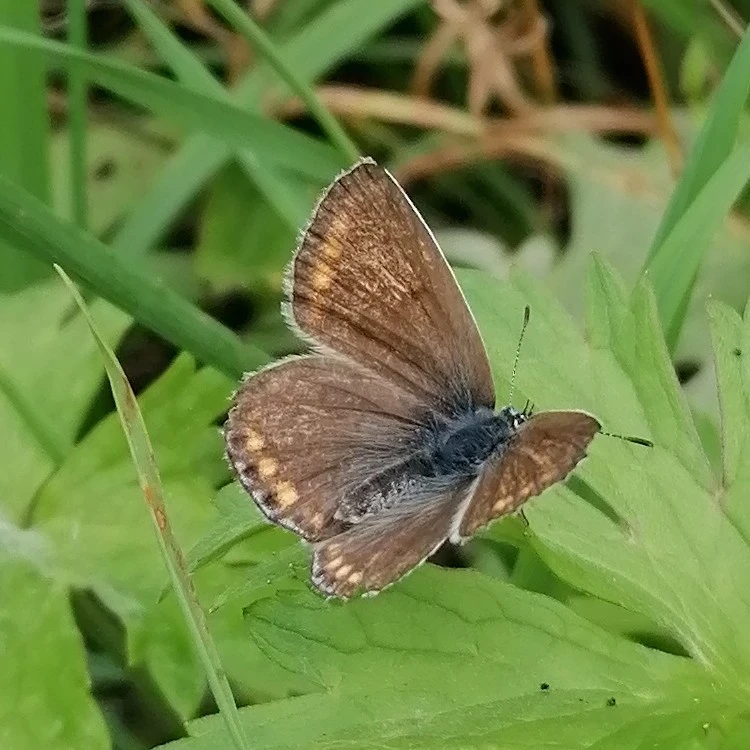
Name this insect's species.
Aricia agestis/artaxerxes
